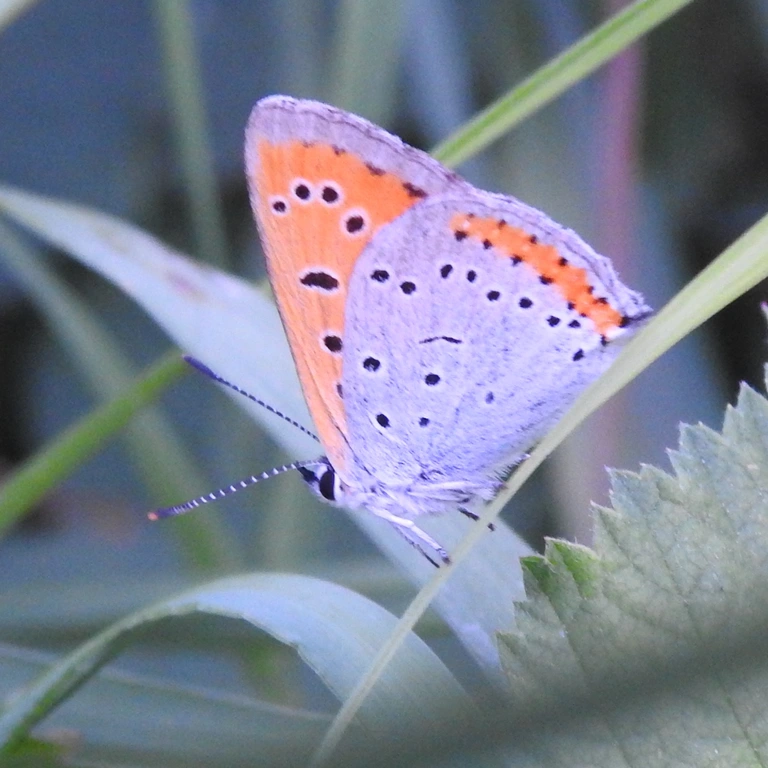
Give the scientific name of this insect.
Lycaena dispar
